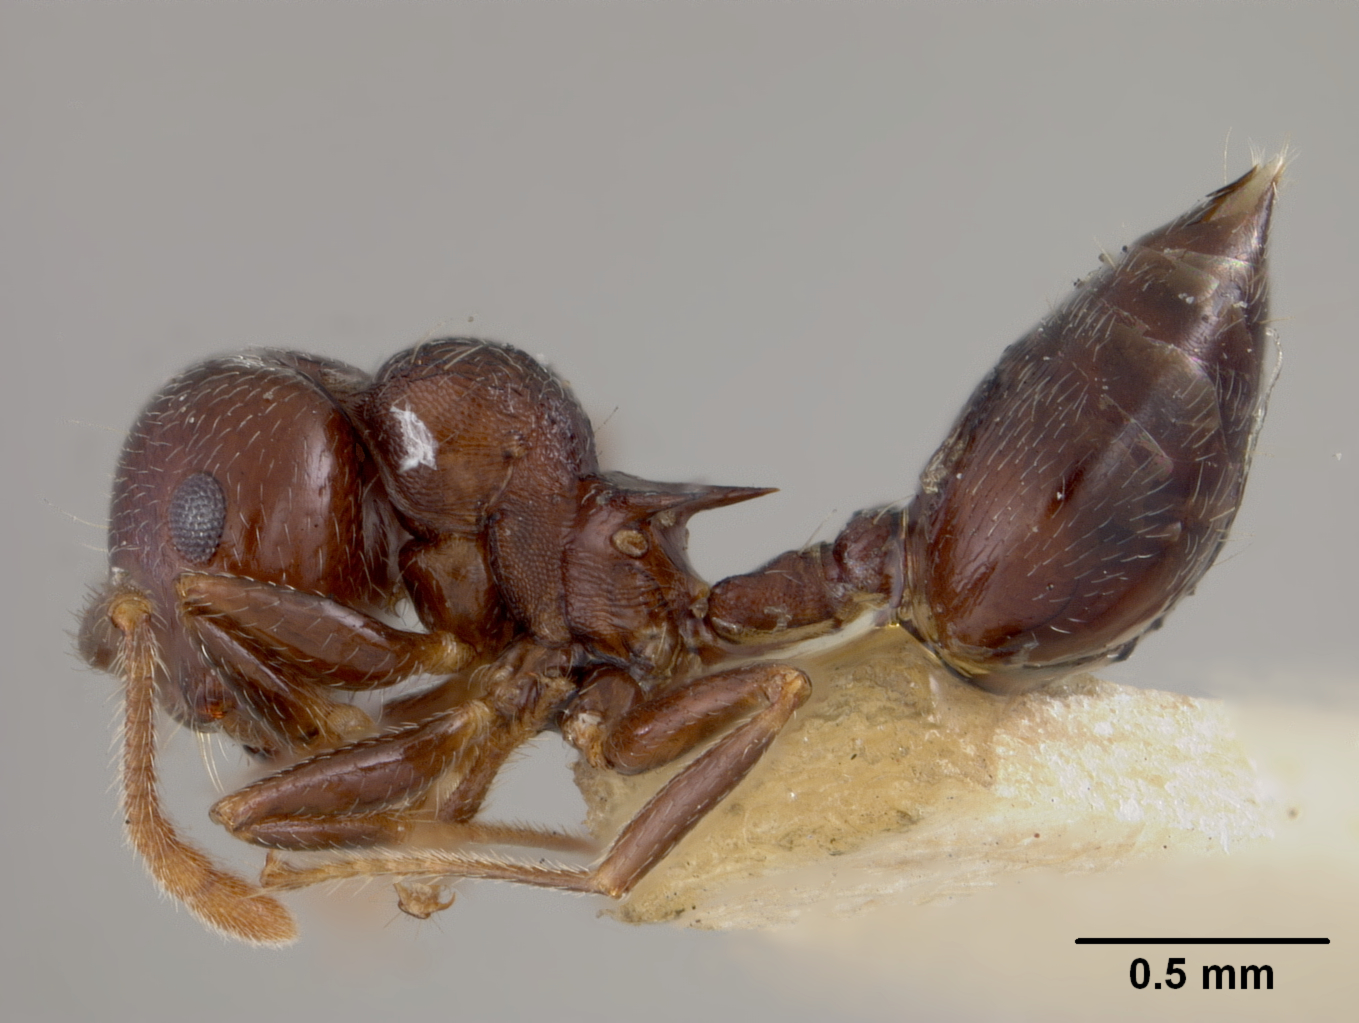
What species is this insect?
Crematogaster sanguinea
